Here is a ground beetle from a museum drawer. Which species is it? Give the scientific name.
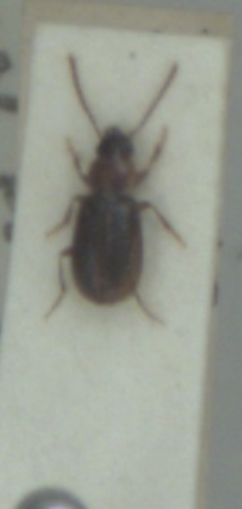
Acupalpus dubius
